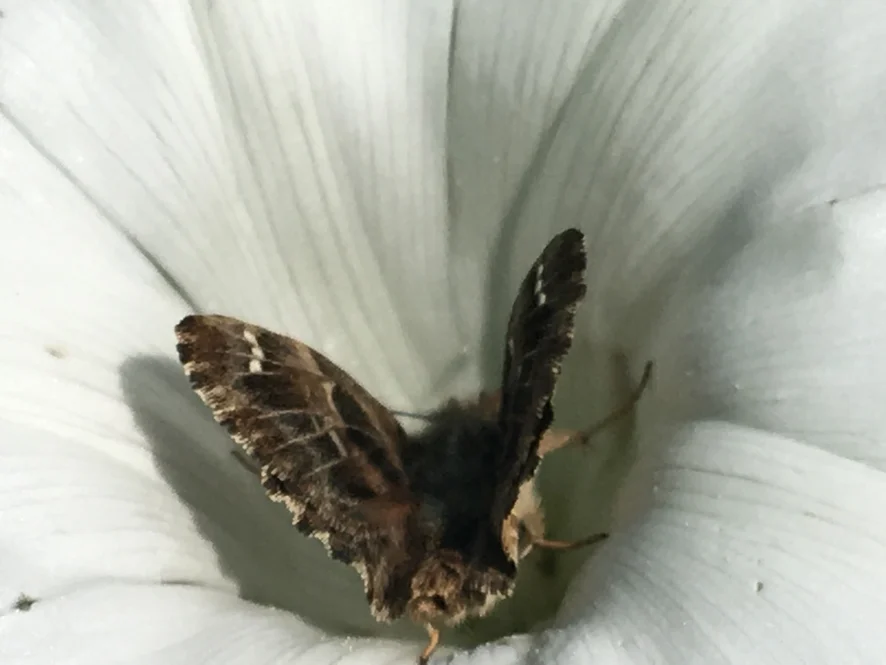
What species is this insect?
Carcharodus alceae
